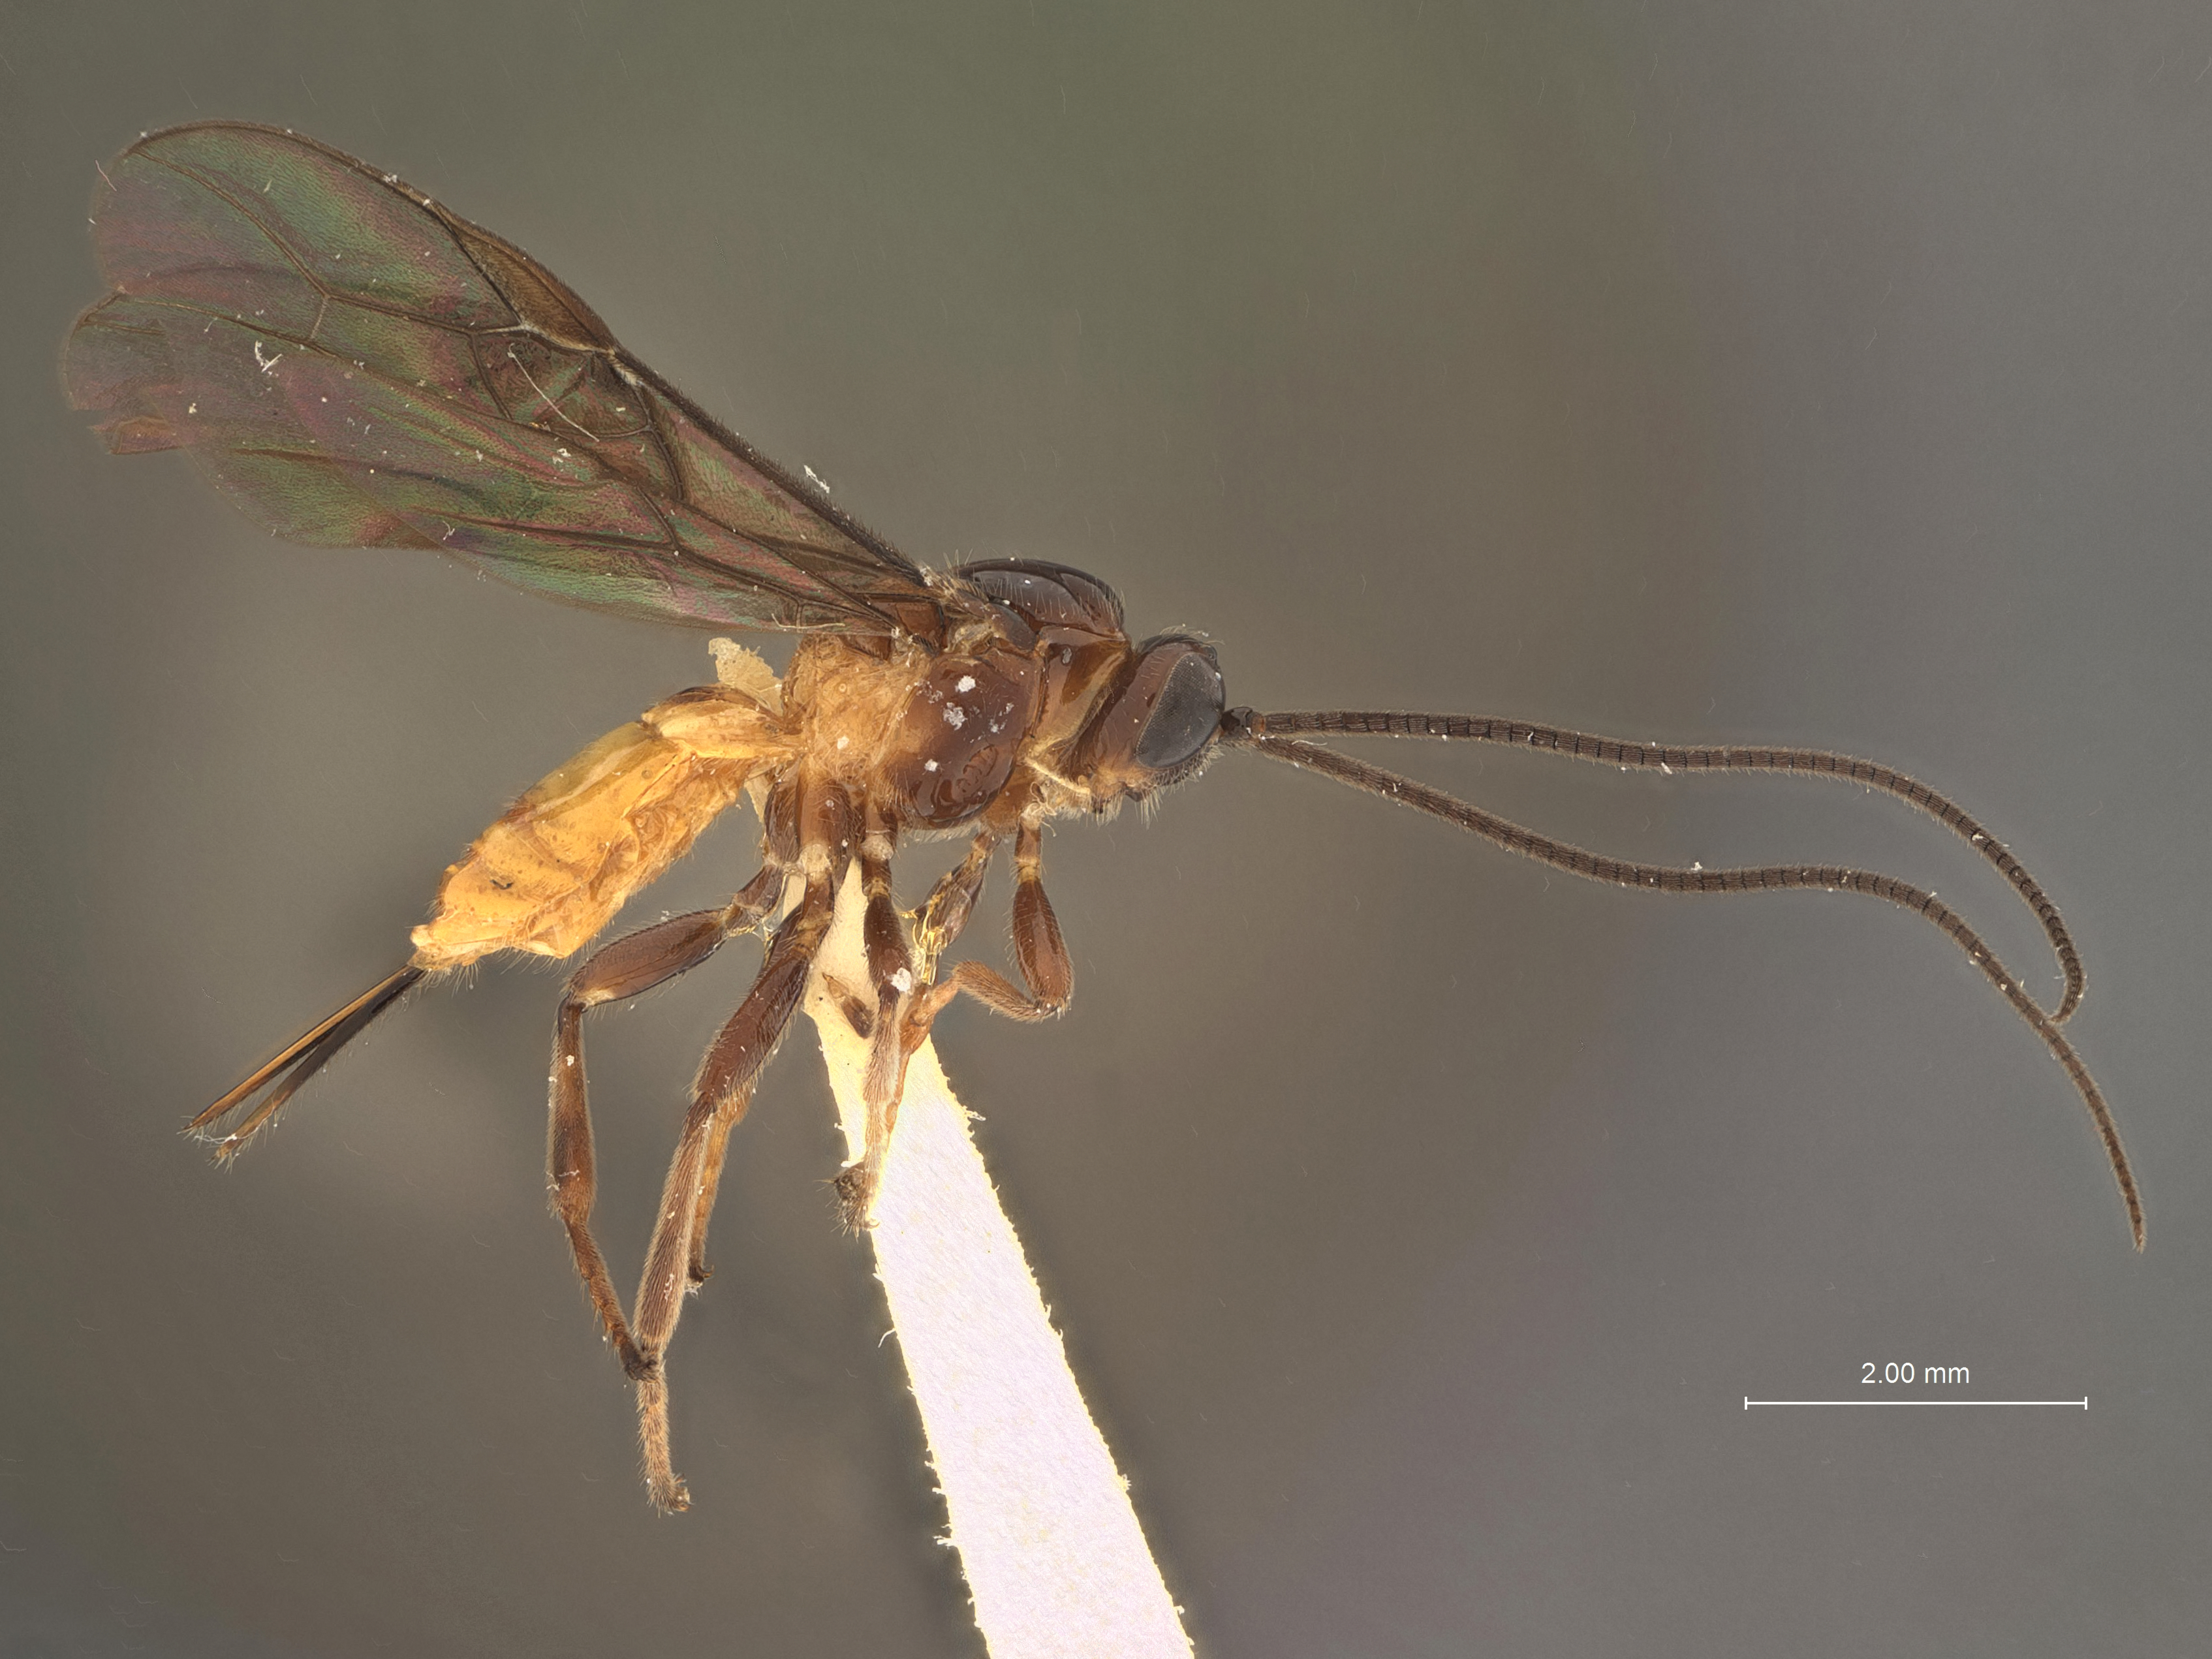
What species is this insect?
Opius divergens
